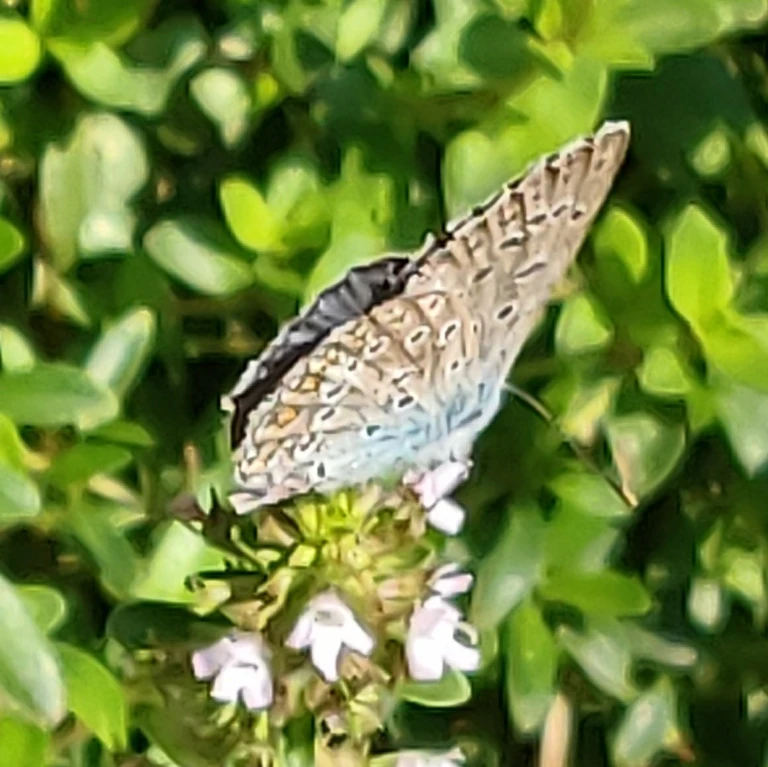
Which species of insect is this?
Polyommatus icarus
